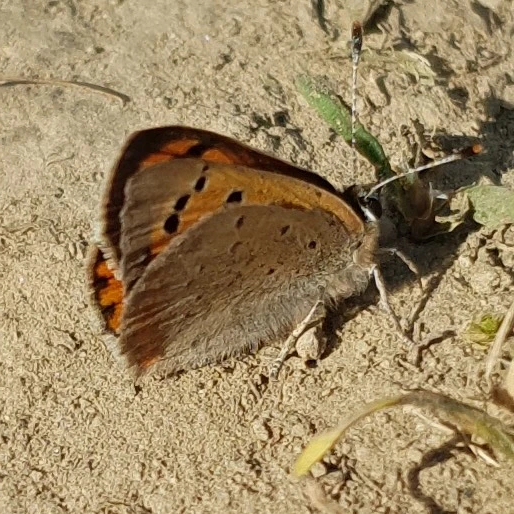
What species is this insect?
Lycaena phlaeas
